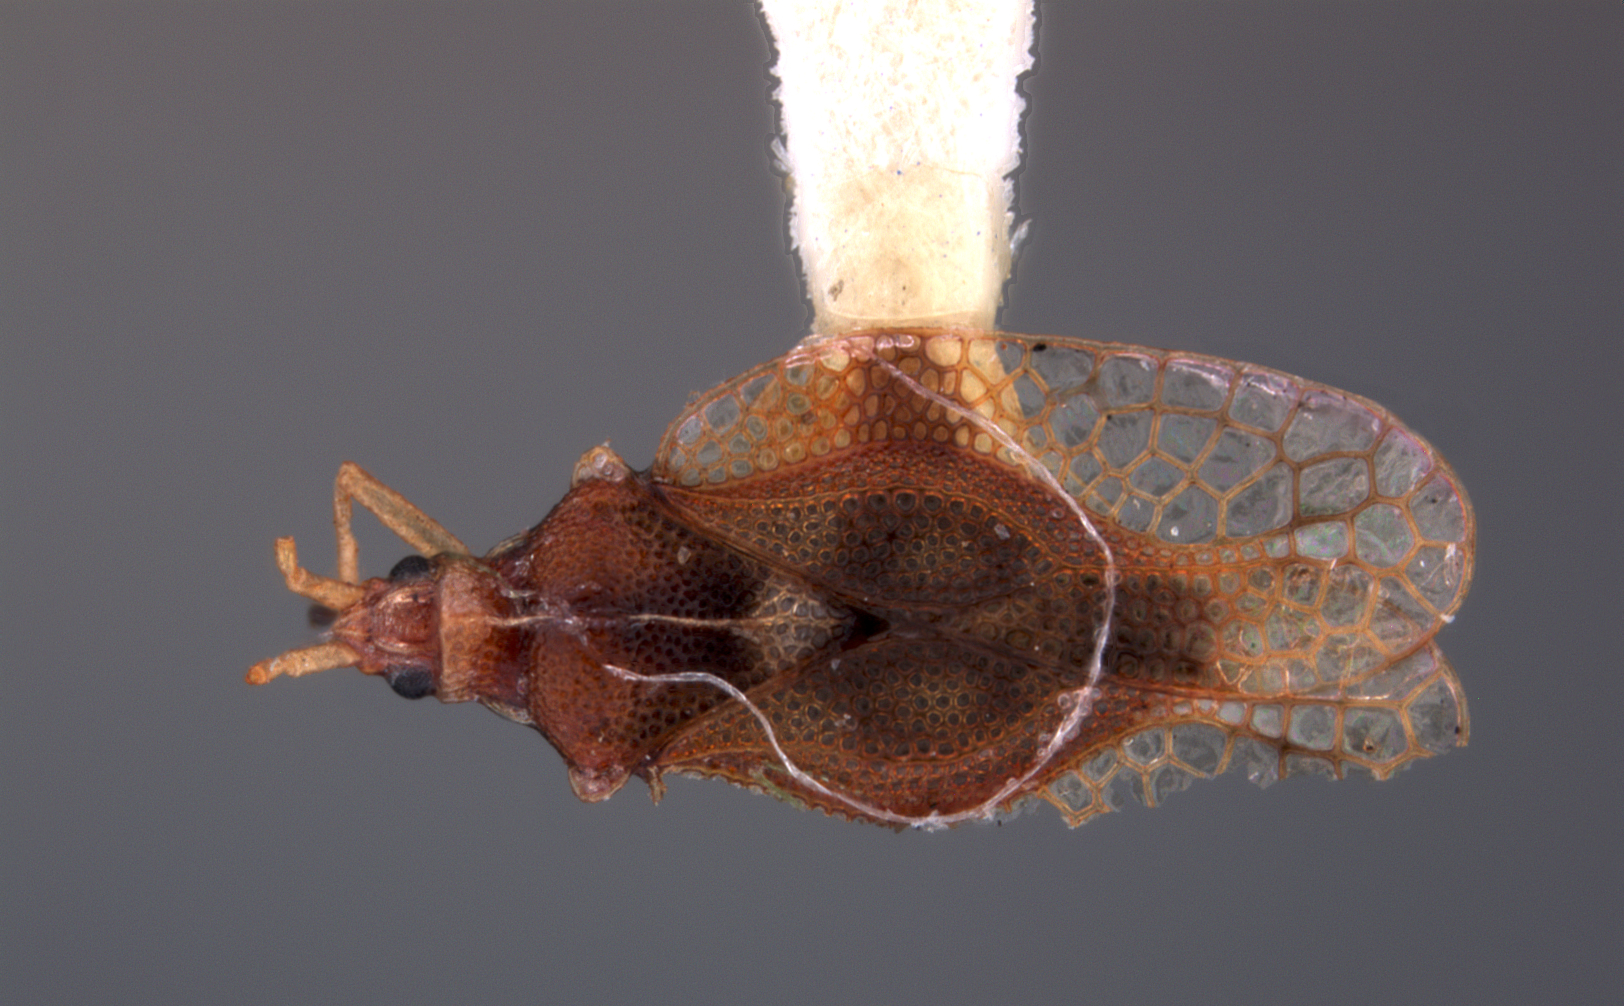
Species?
Acysta australica
